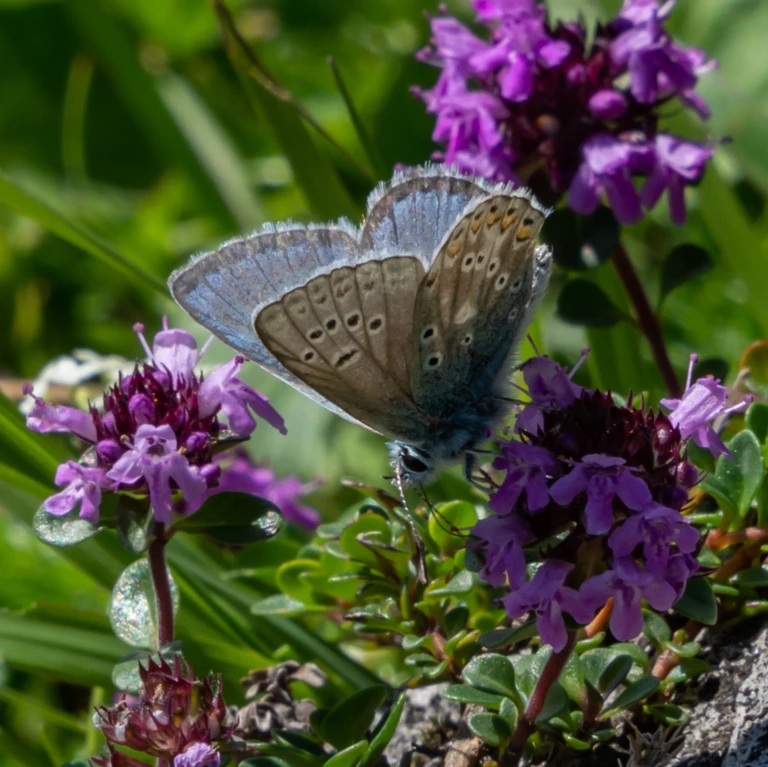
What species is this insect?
Polyommatus eros
